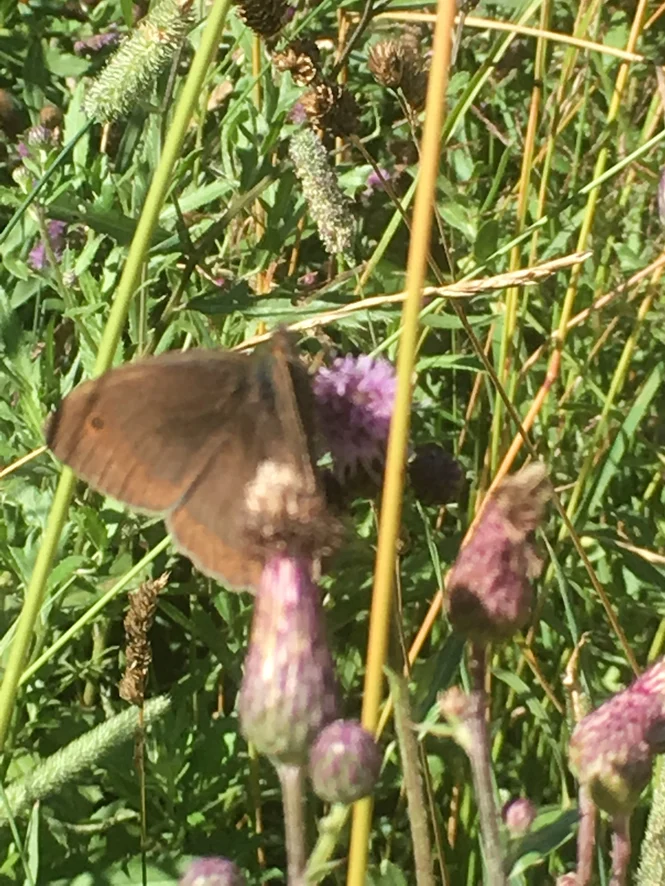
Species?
Maniola jurtina
